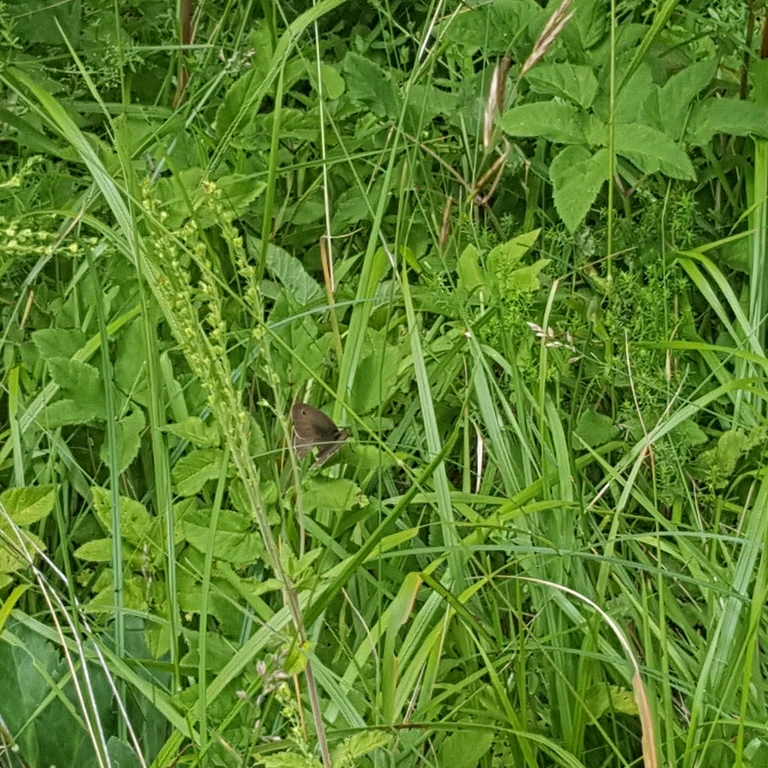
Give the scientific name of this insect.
Maniola jurtina
